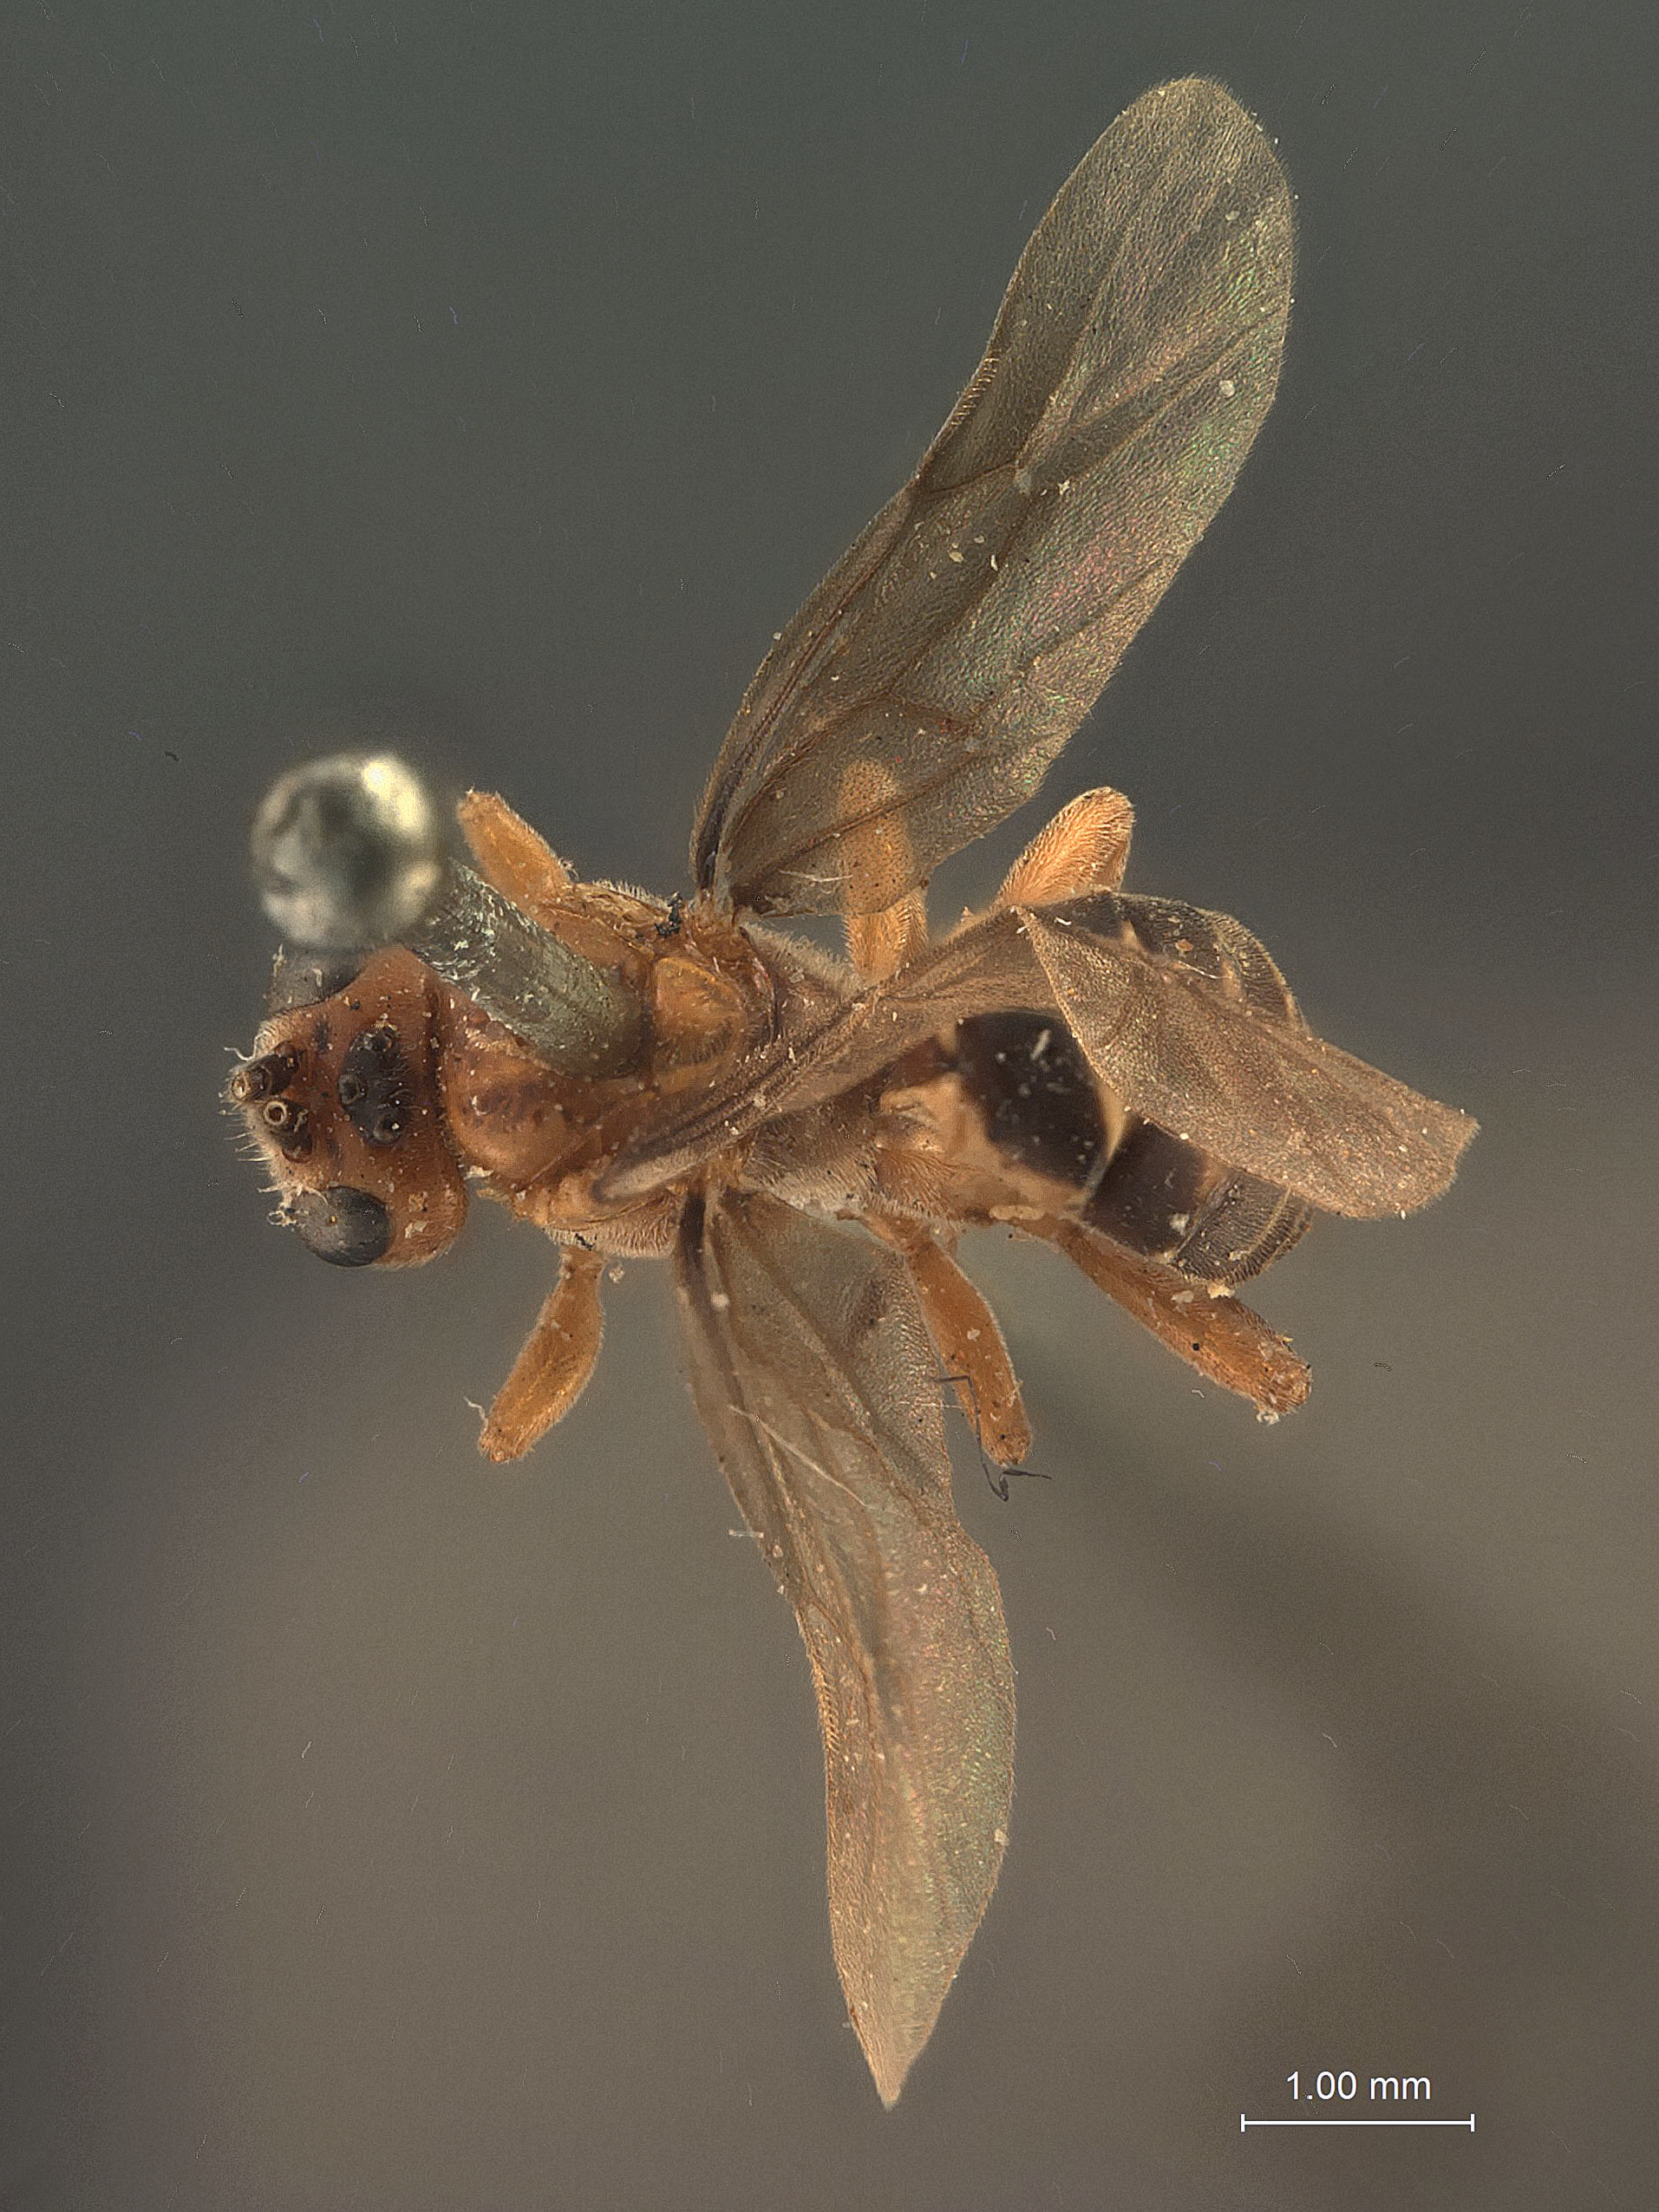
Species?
Enbadizon schizoceri
